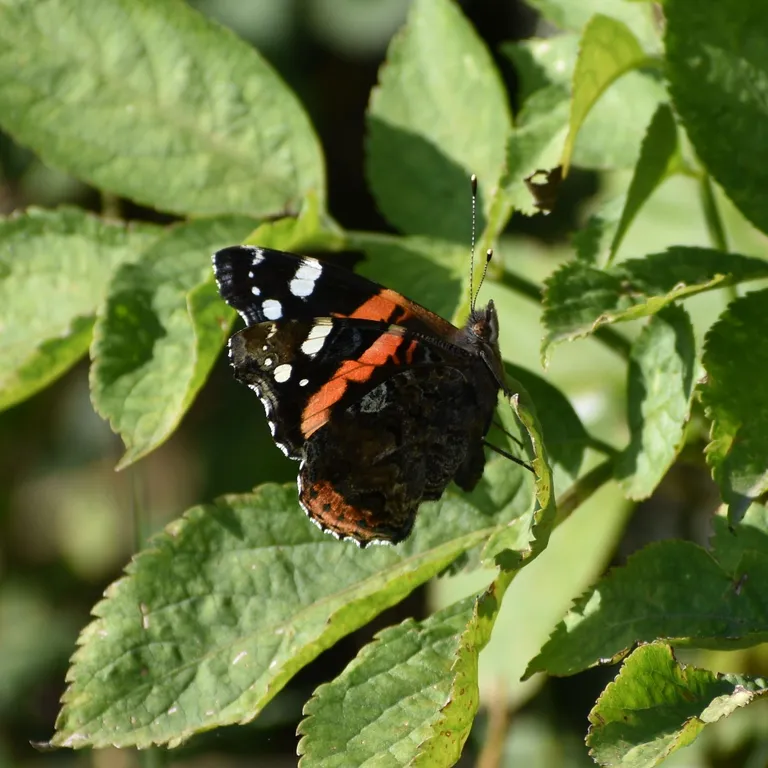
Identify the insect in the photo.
Vanessa atalanta
